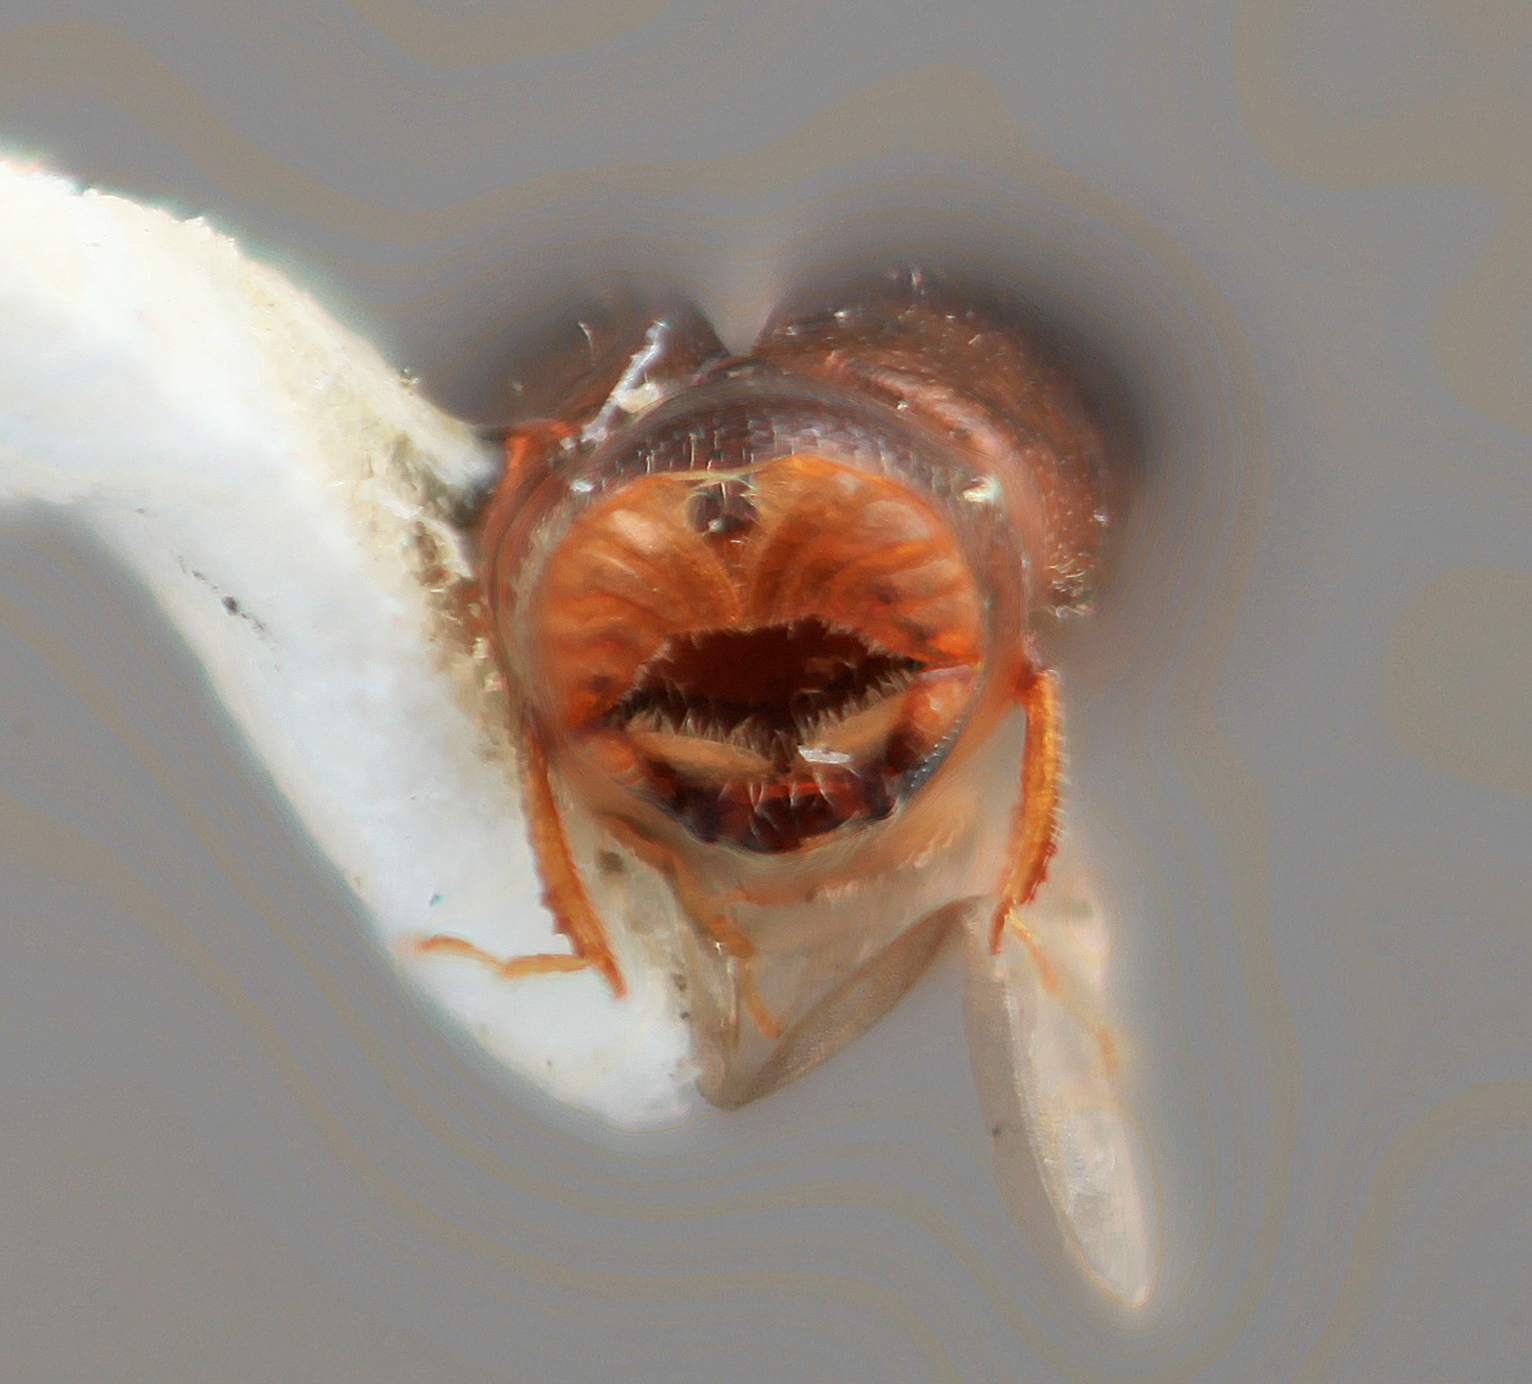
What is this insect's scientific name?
Corthylus gracillior
